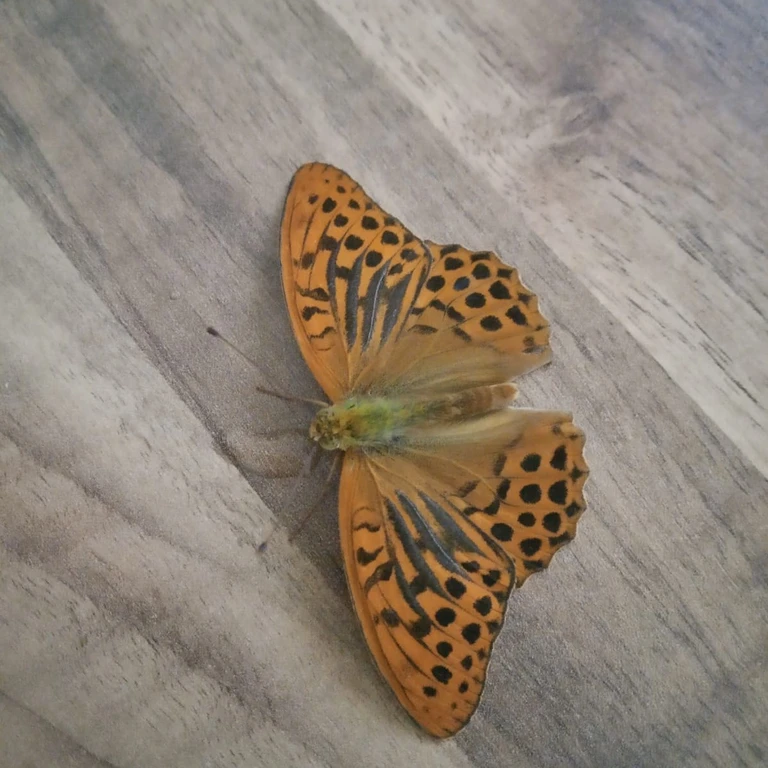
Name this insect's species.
Argynnis paphia
